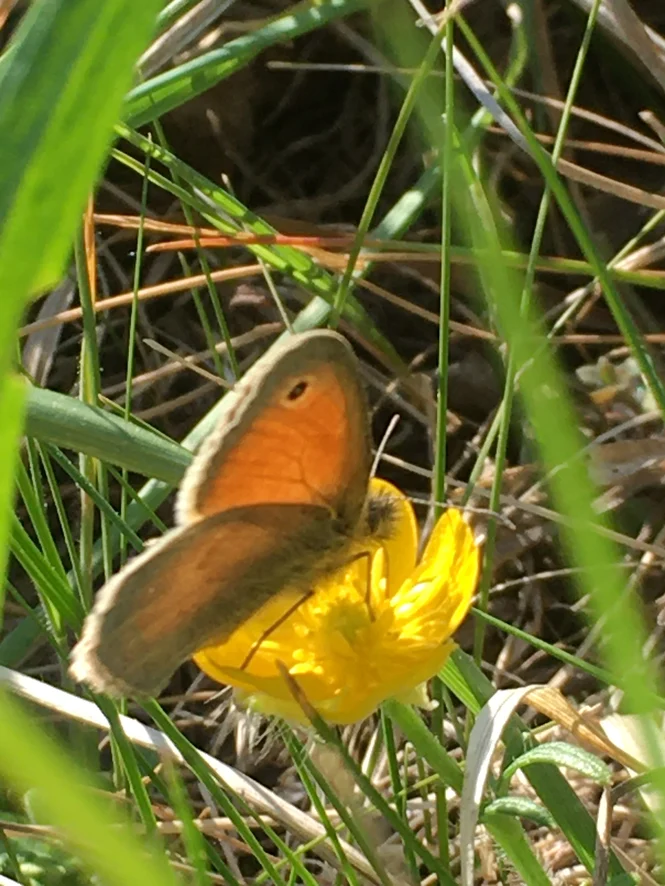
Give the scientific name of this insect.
Coenonympha pamphilus
